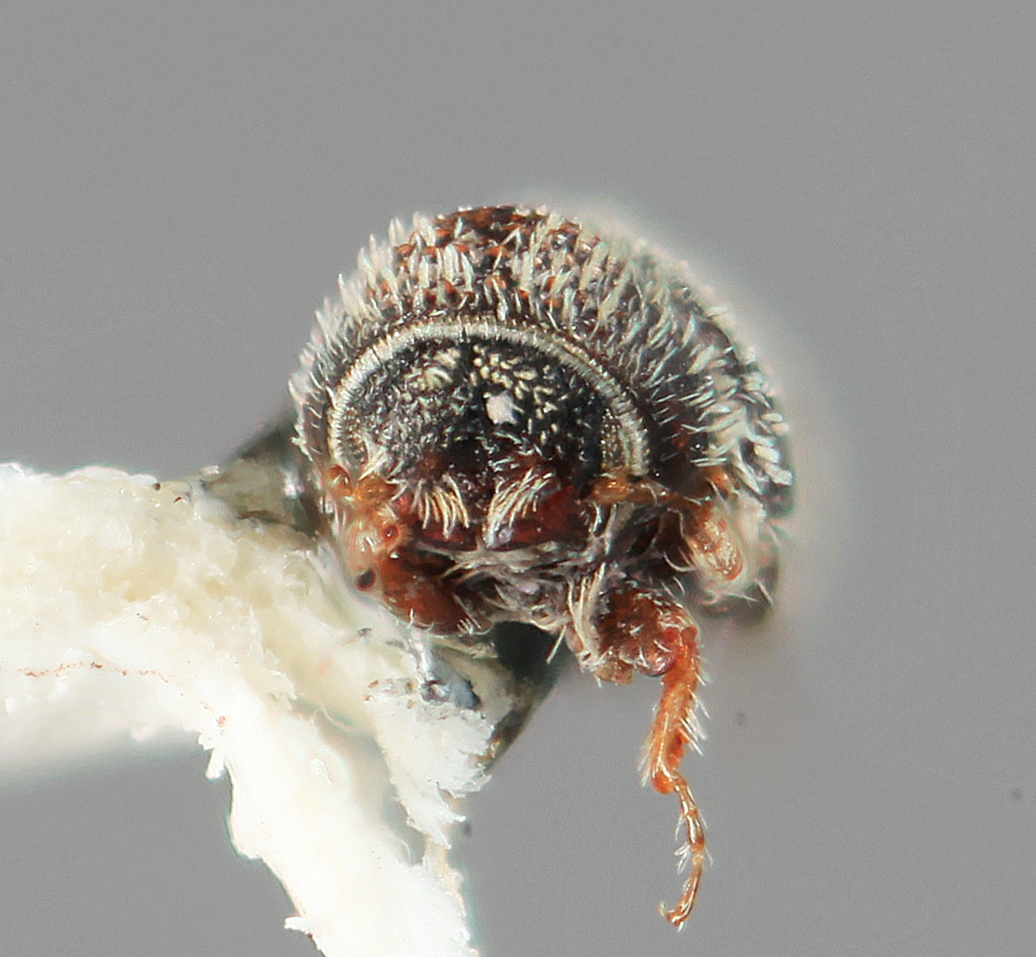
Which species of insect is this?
Pseudothysanoes querneus
